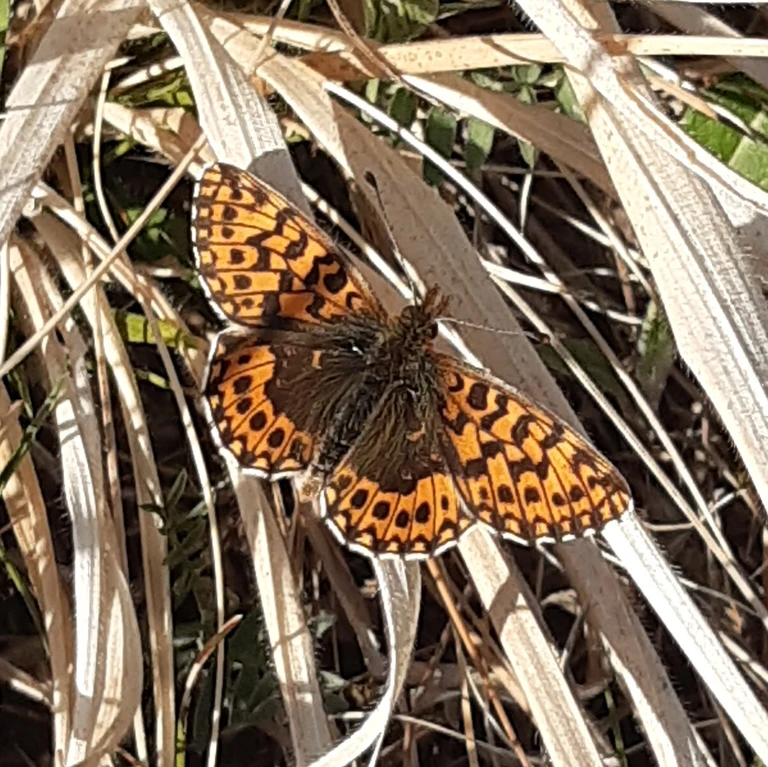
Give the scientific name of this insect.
Boloria dia
